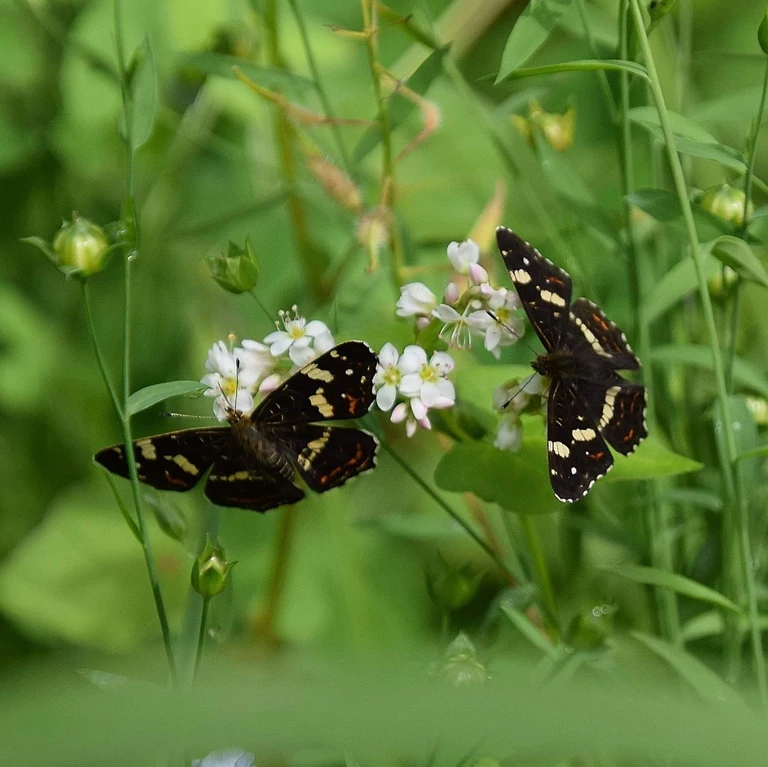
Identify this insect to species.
Araschnia levana
